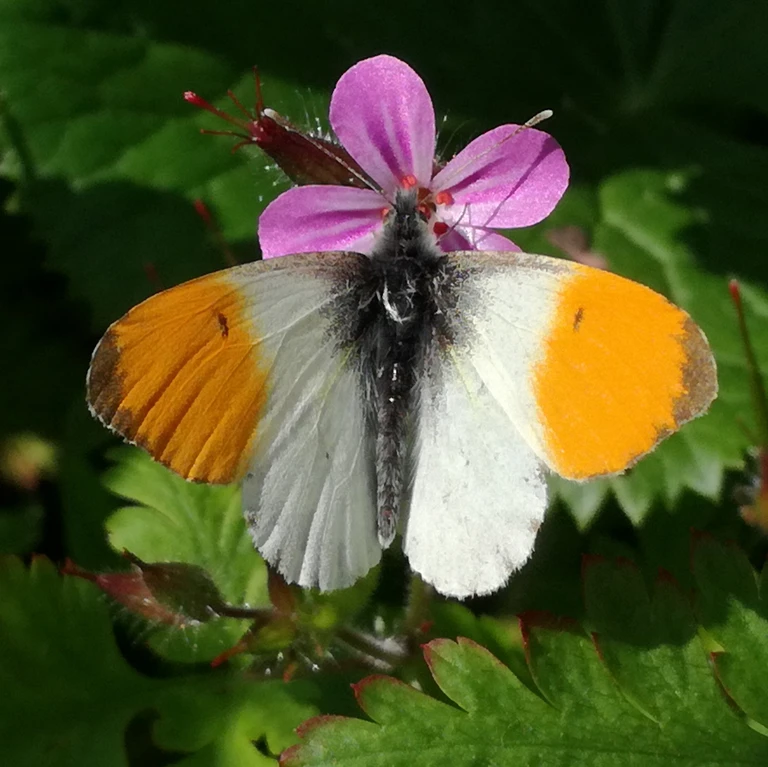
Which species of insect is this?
Anthocharis cardamines
